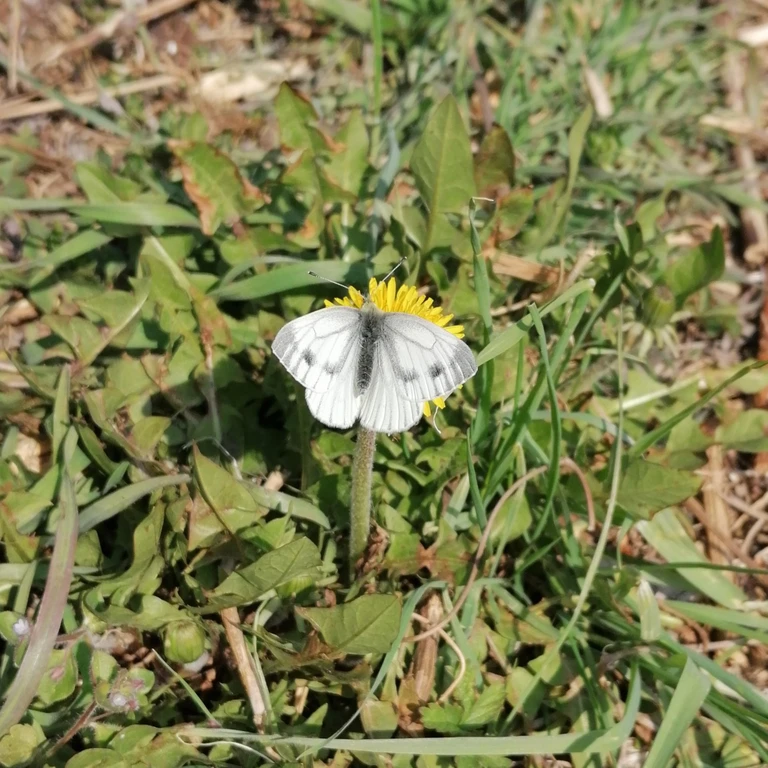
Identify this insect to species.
Pieris napi
